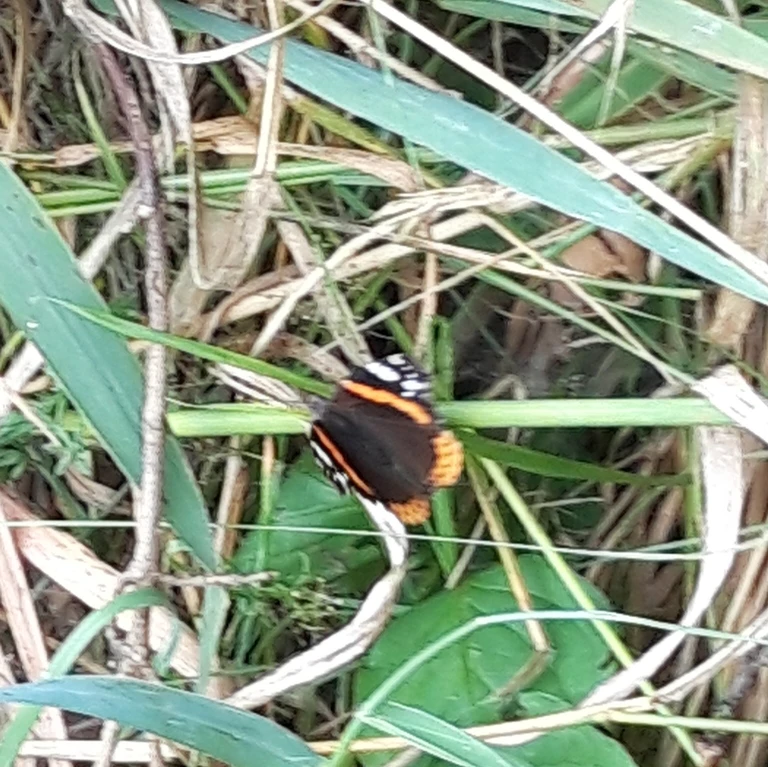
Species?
Vanessa atalanta
